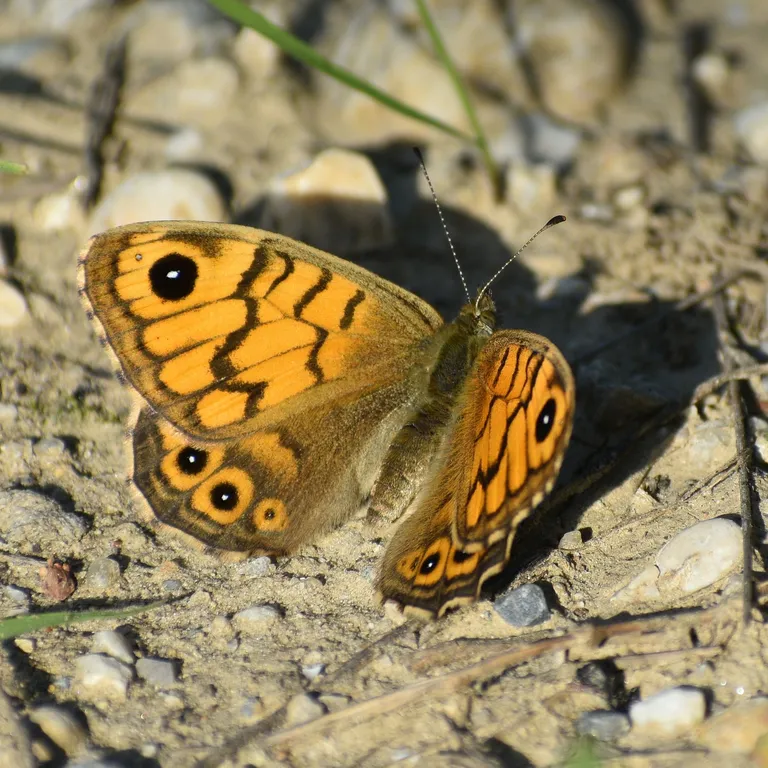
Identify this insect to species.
Lasiommata megera (also Pararge megera)
